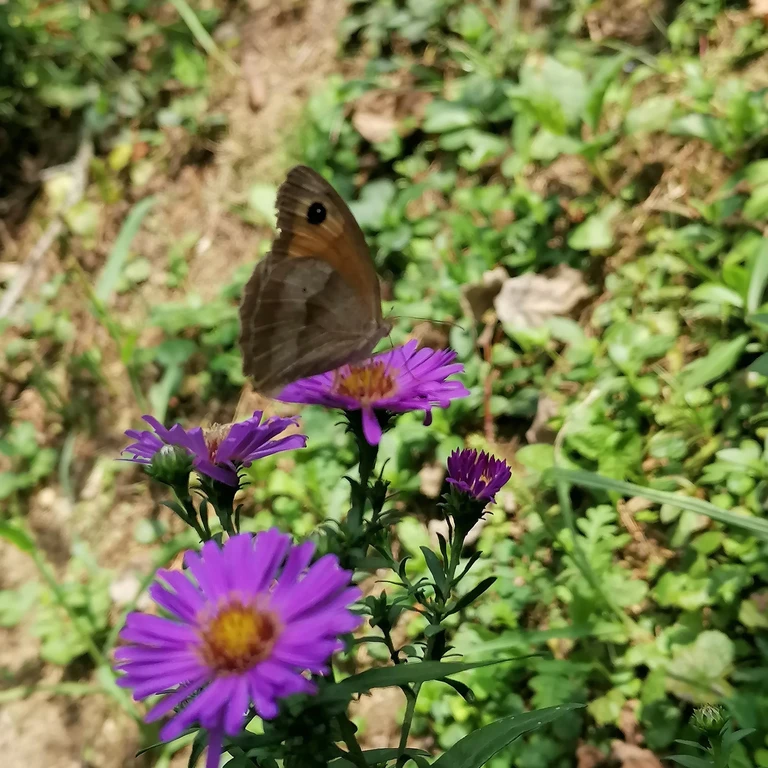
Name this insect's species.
Maniola jurtina
